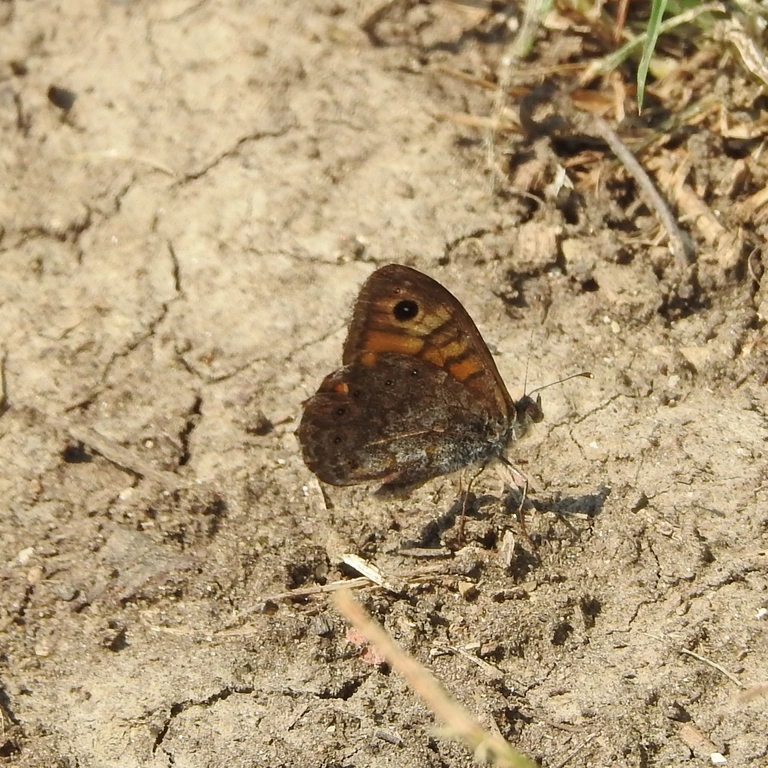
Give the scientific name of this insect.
Lasiommata megera (also Pararge megera)
